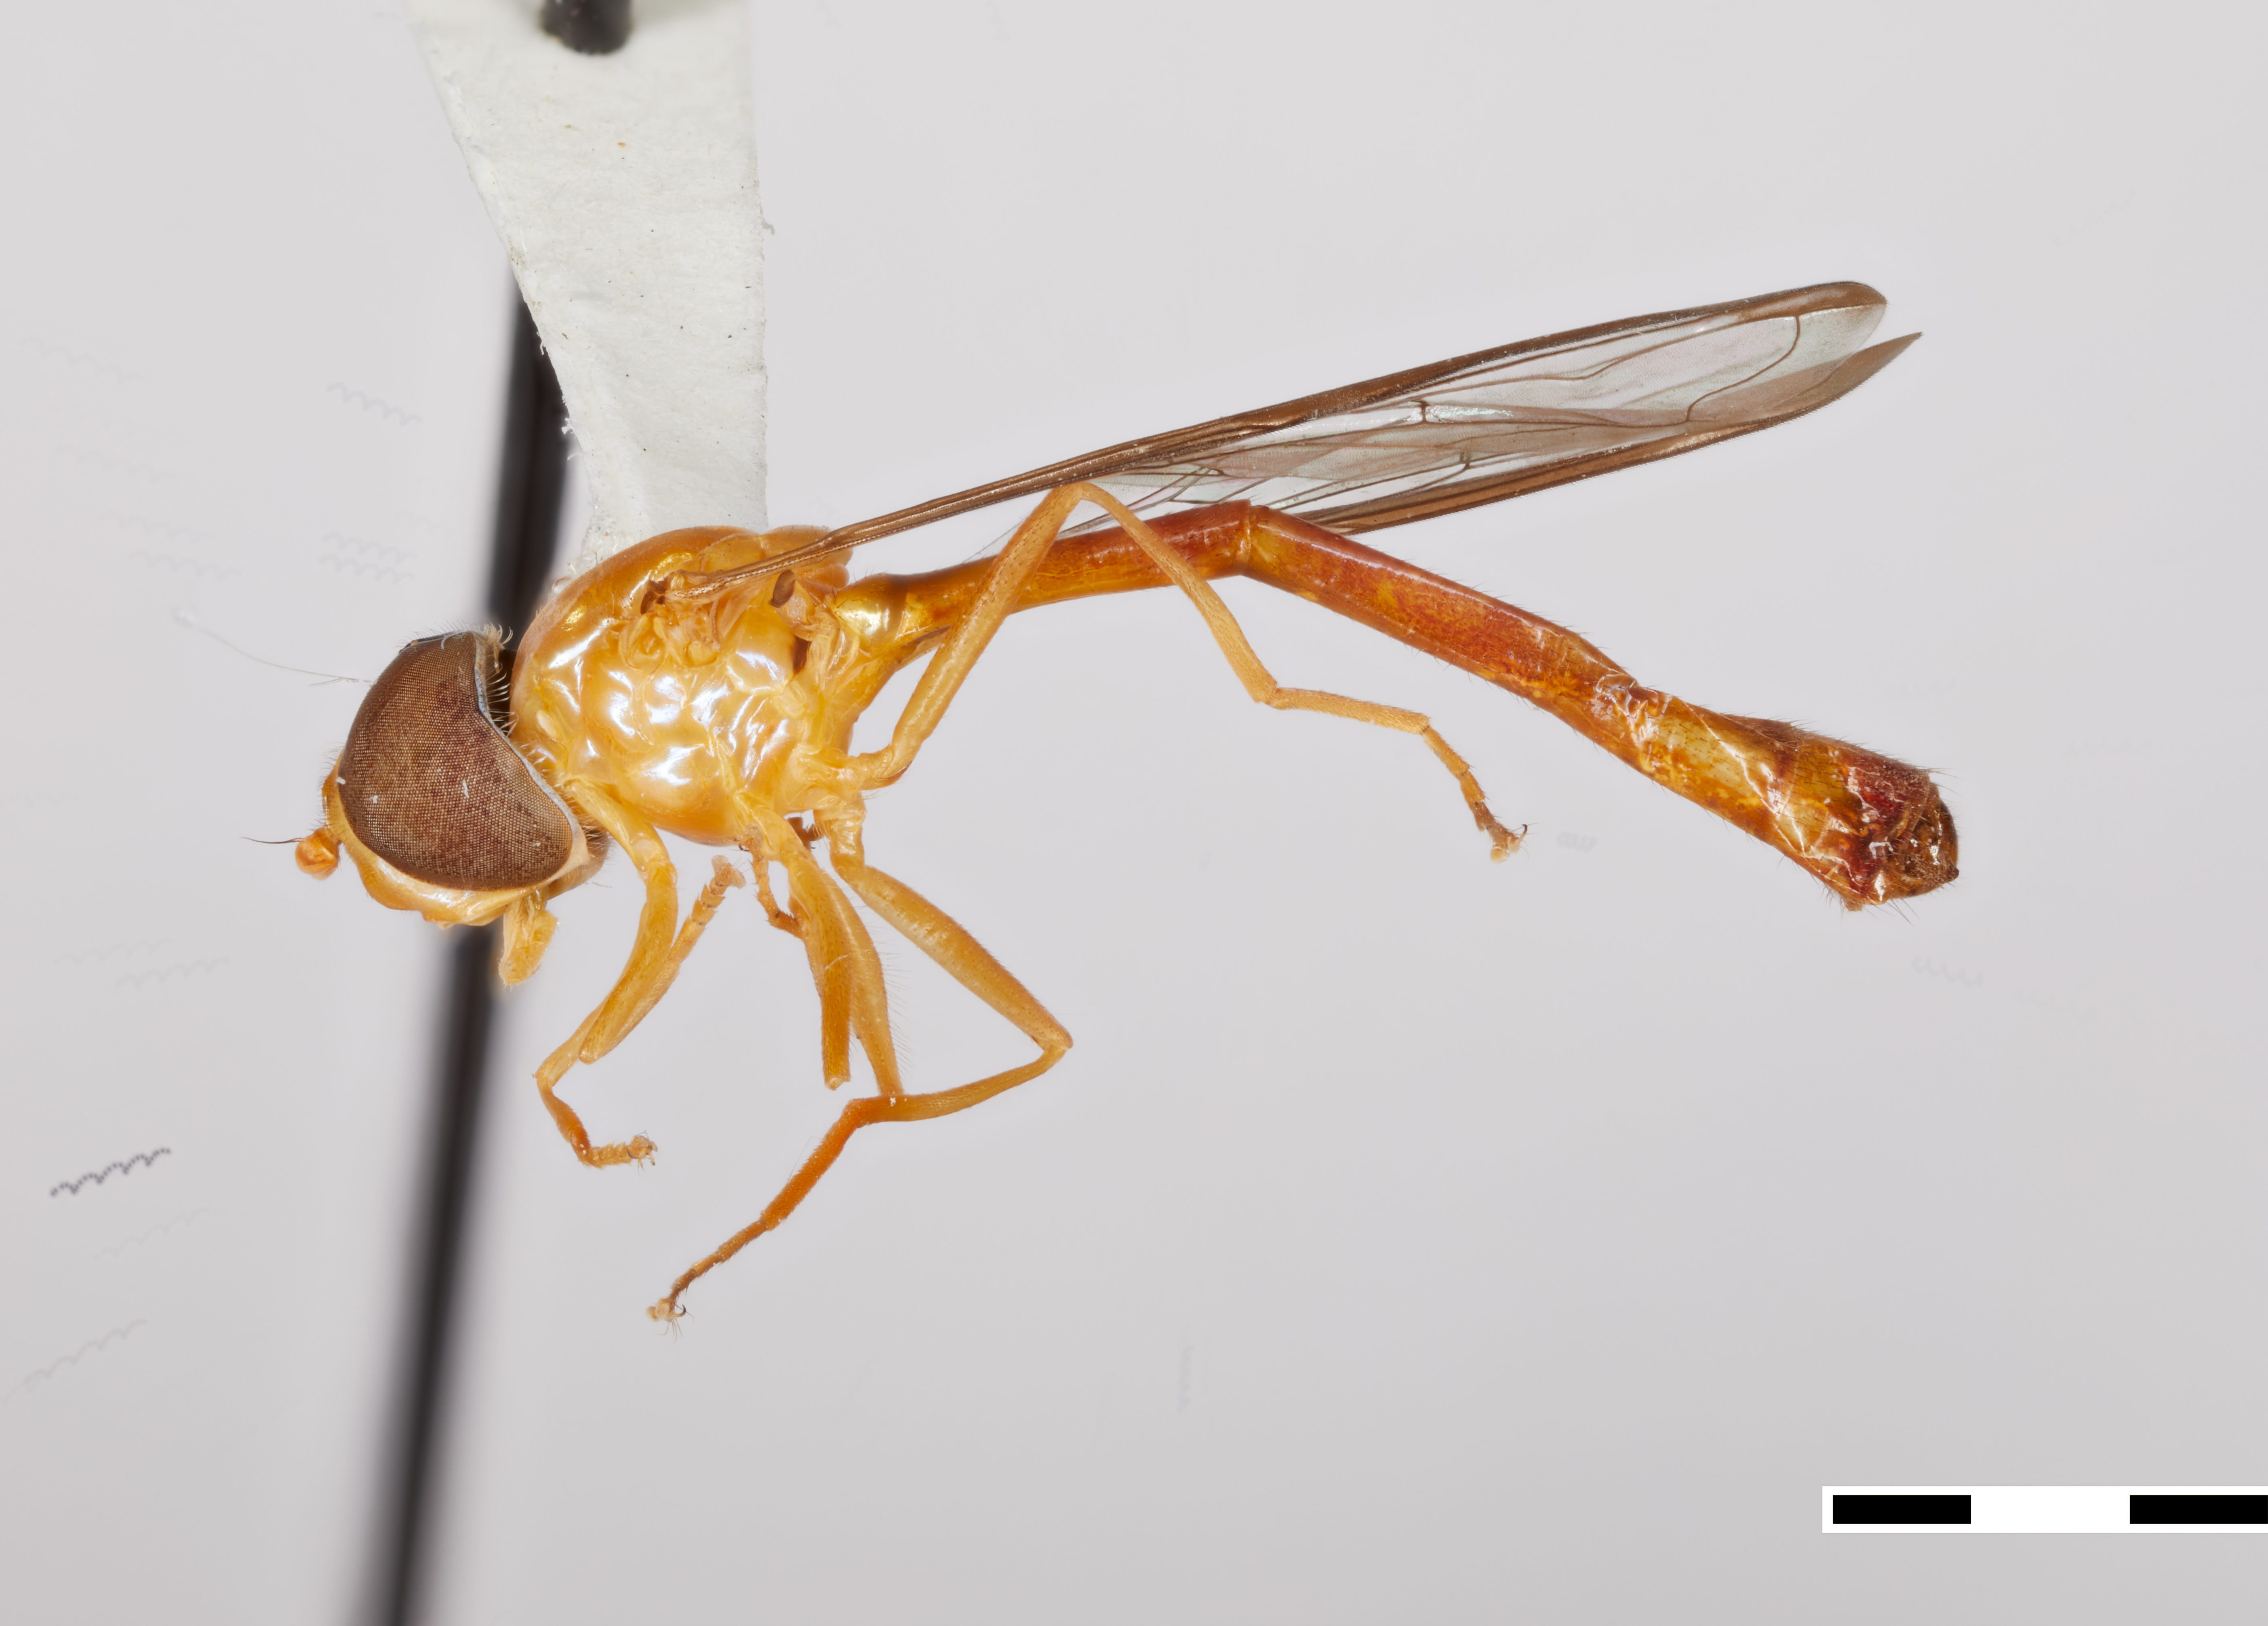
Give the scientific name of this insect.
Ocyptamus ferrugineus
